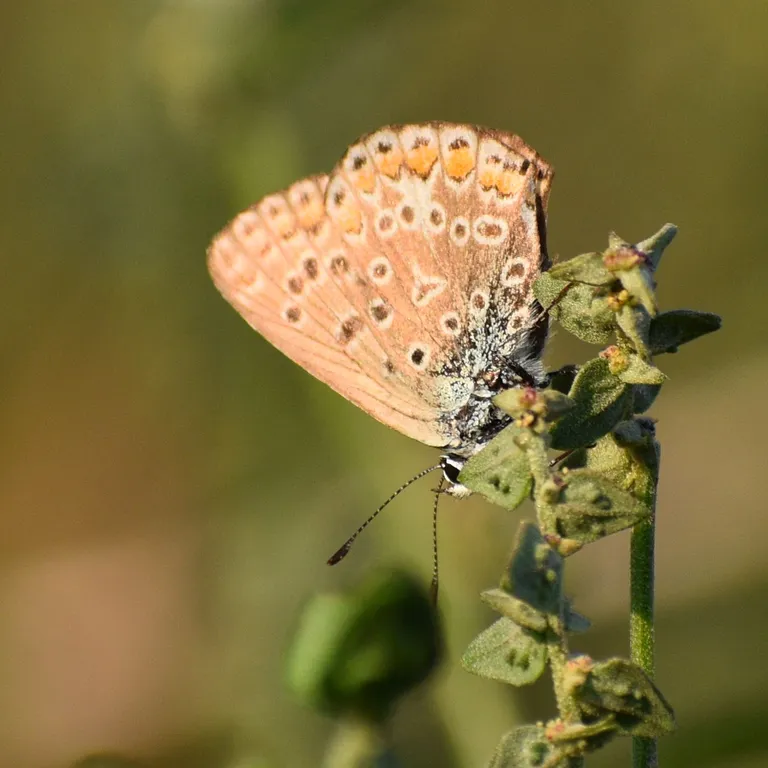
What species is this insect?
Polyommatus icarus
